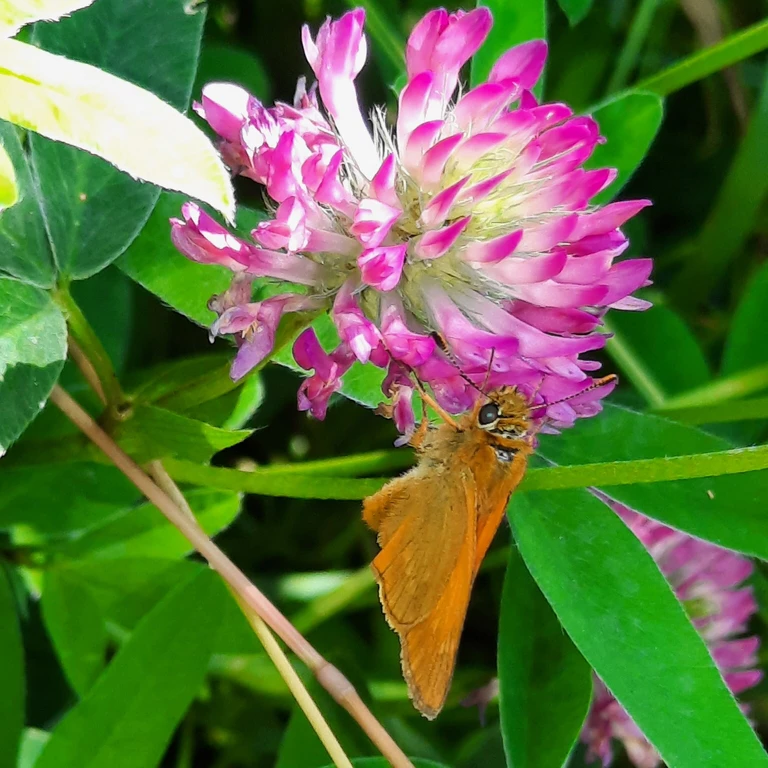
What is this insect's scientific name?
Ochlodes sylvanus (also Ochlodes venata)
